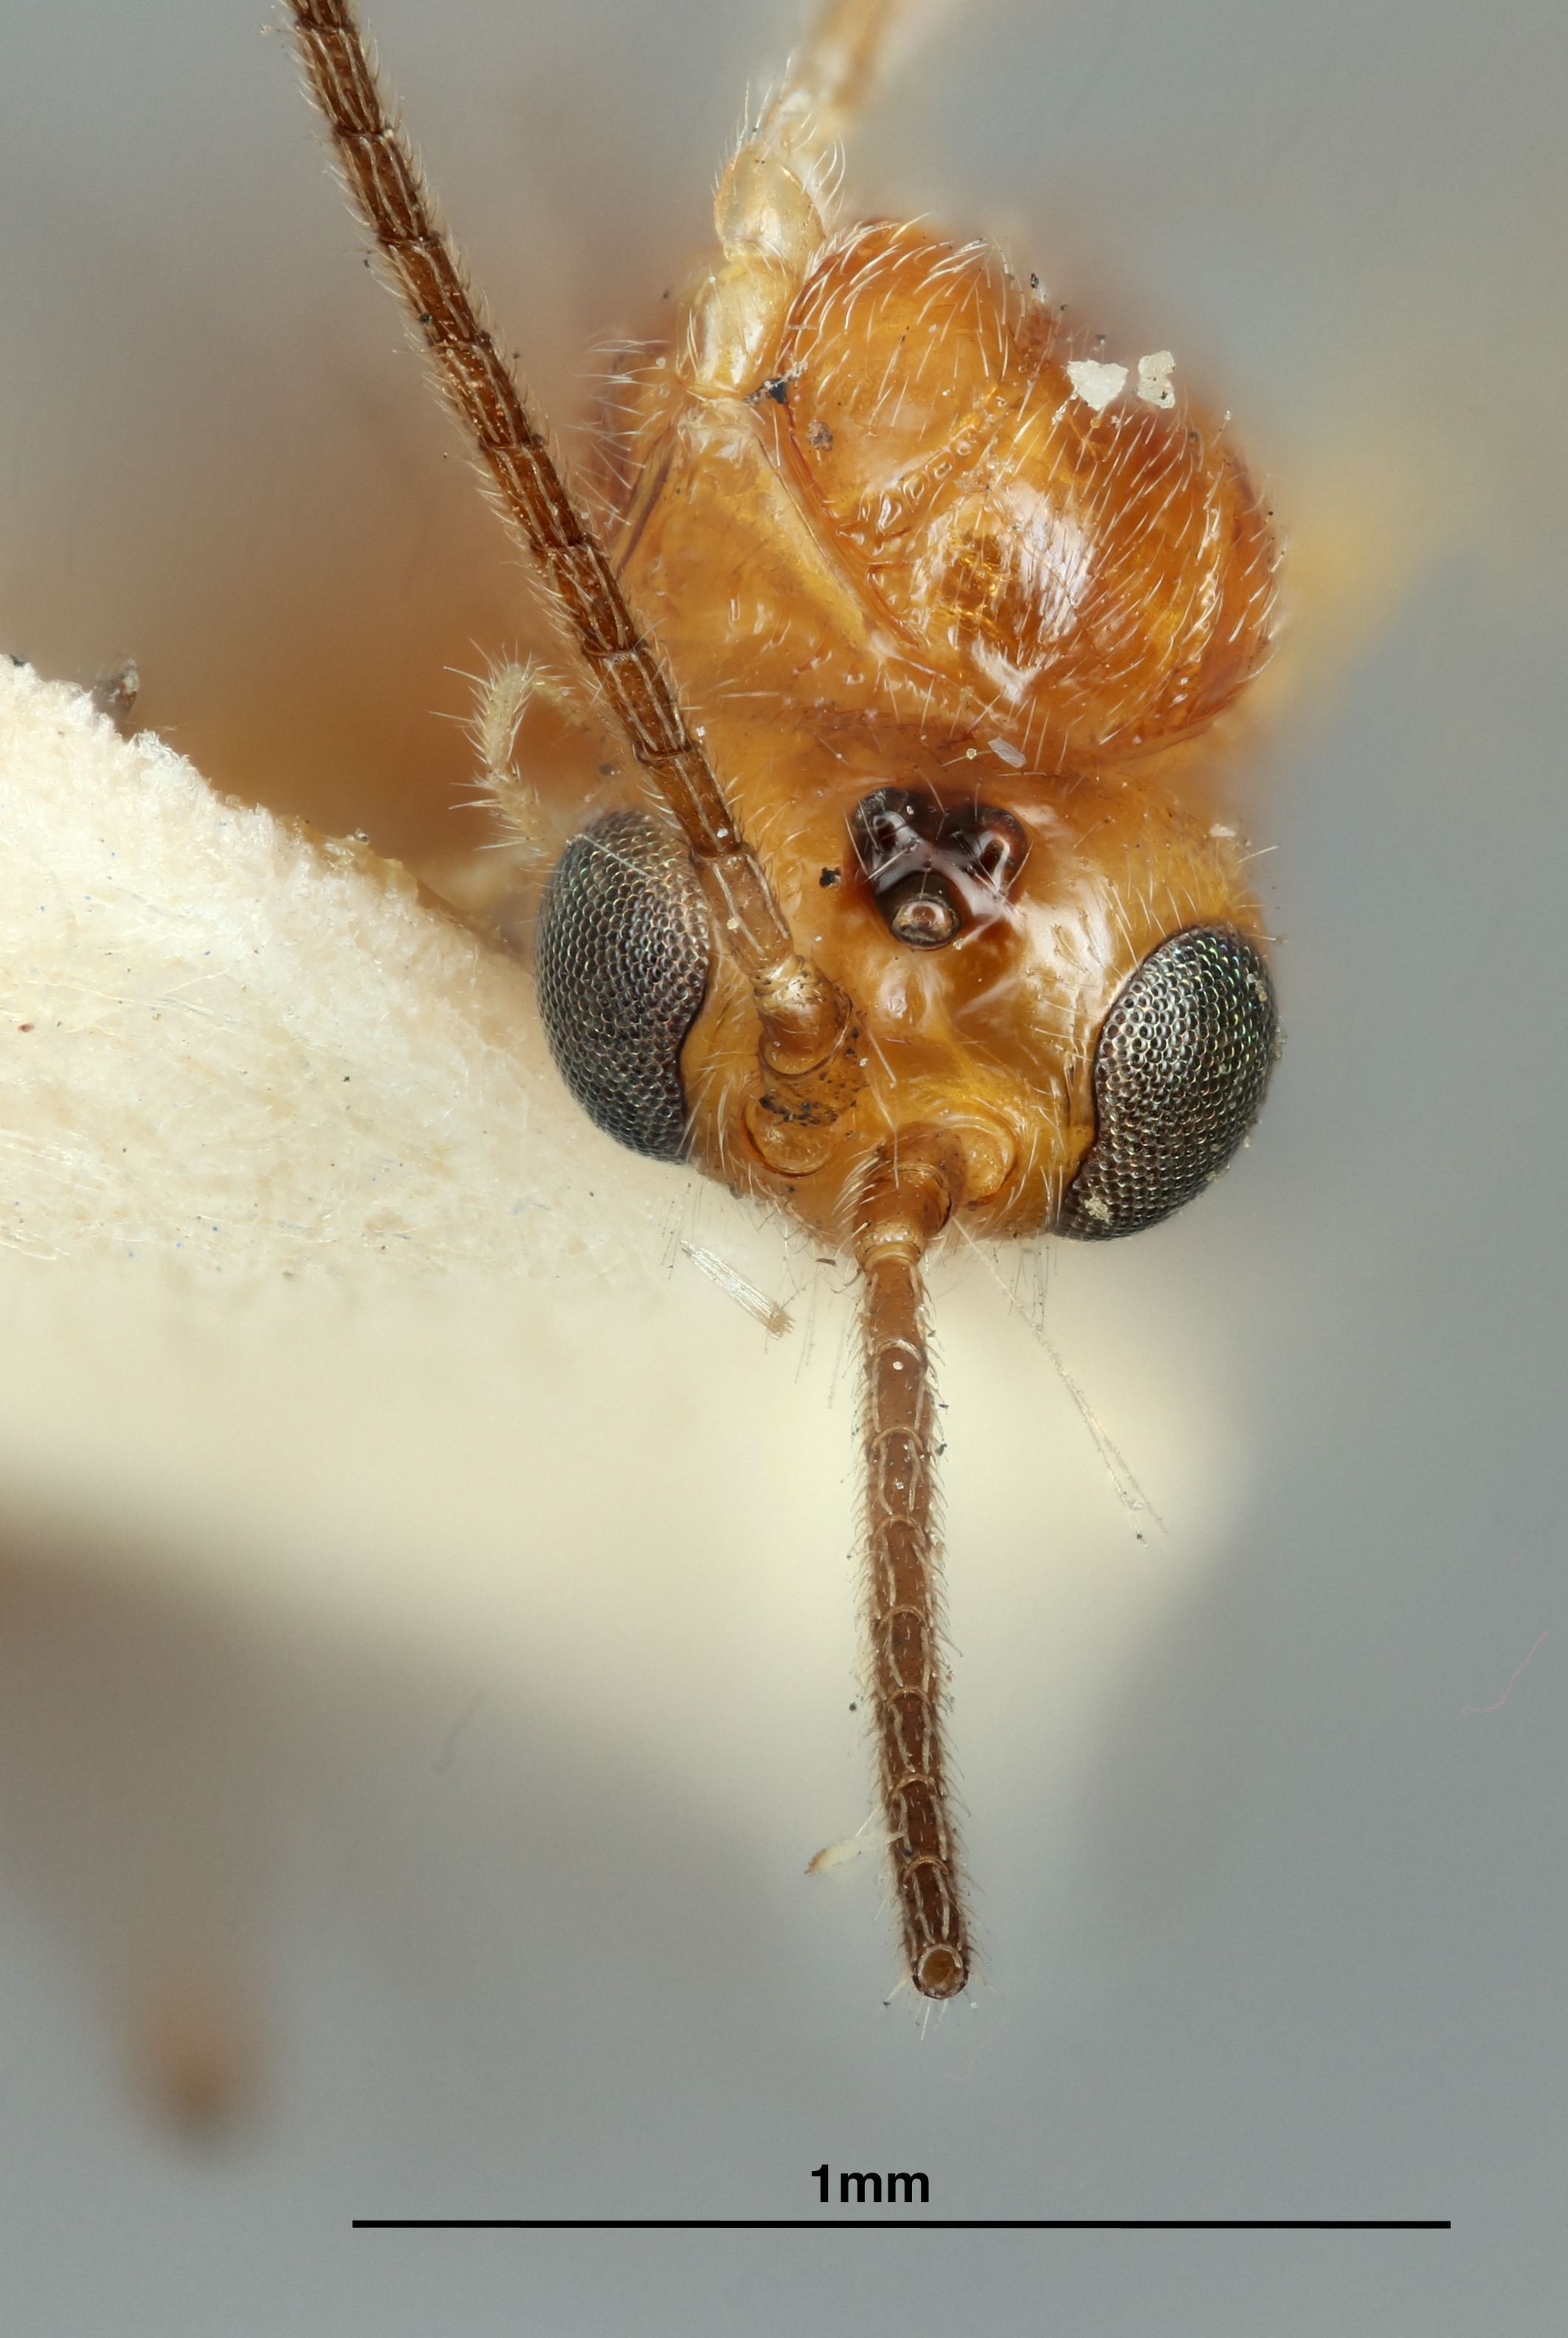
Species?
Clinocentrus tarsalis
